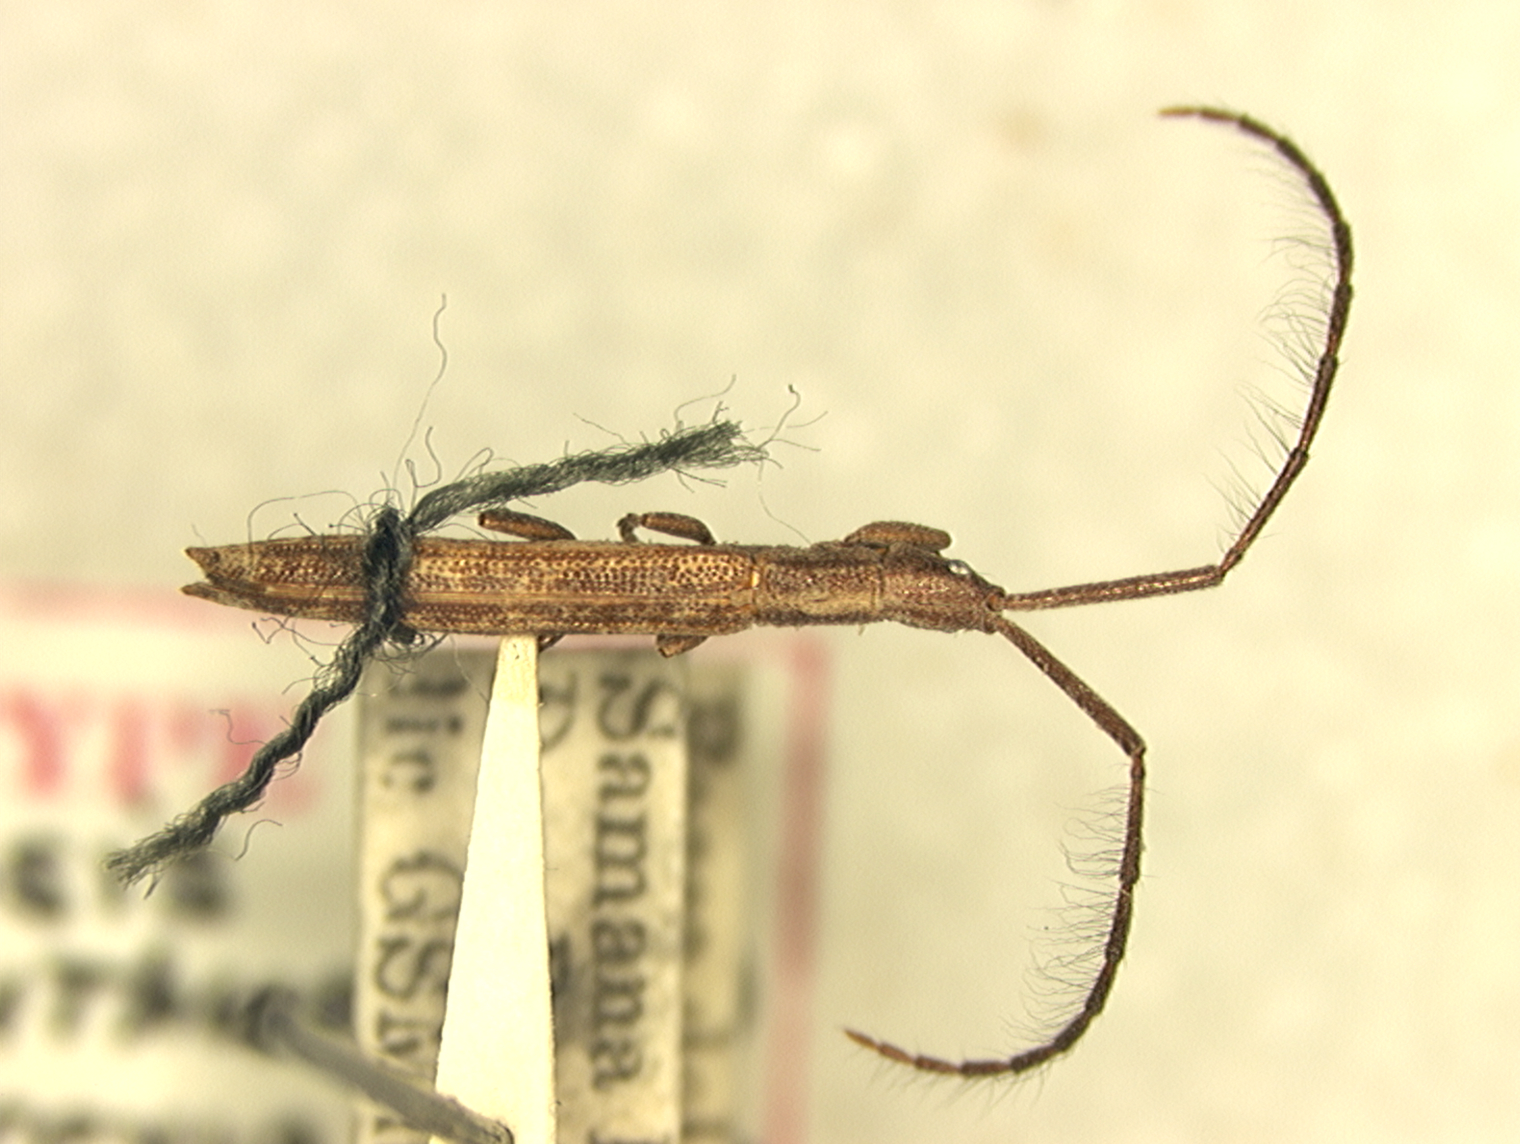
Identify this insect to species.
Spalacopsis filum
